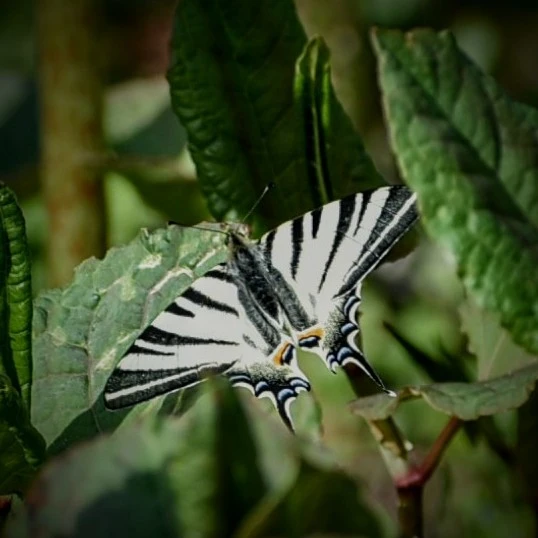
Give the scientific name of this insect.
Iphiclides podalirius
